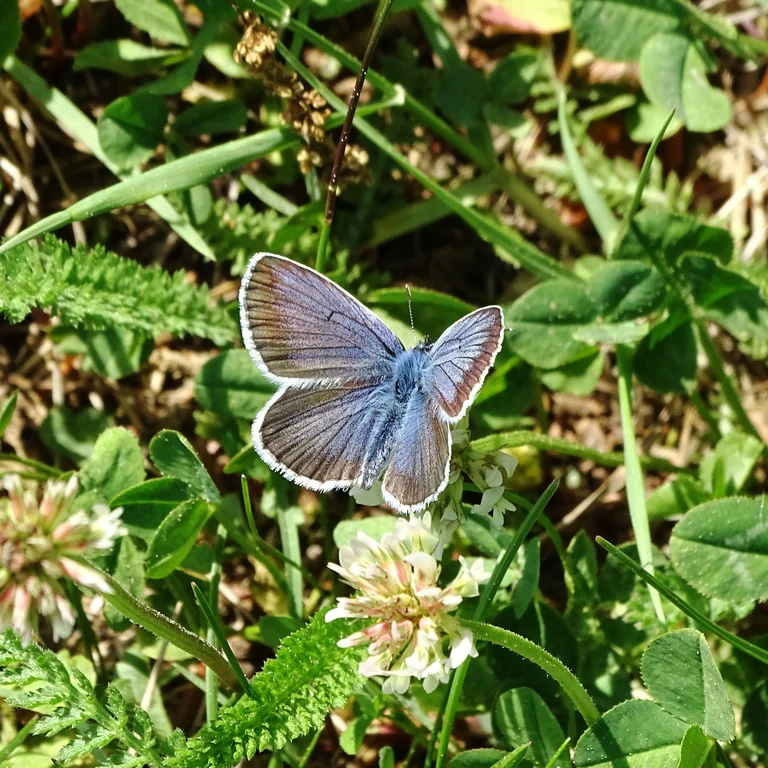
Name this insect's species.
Plebejus argus
